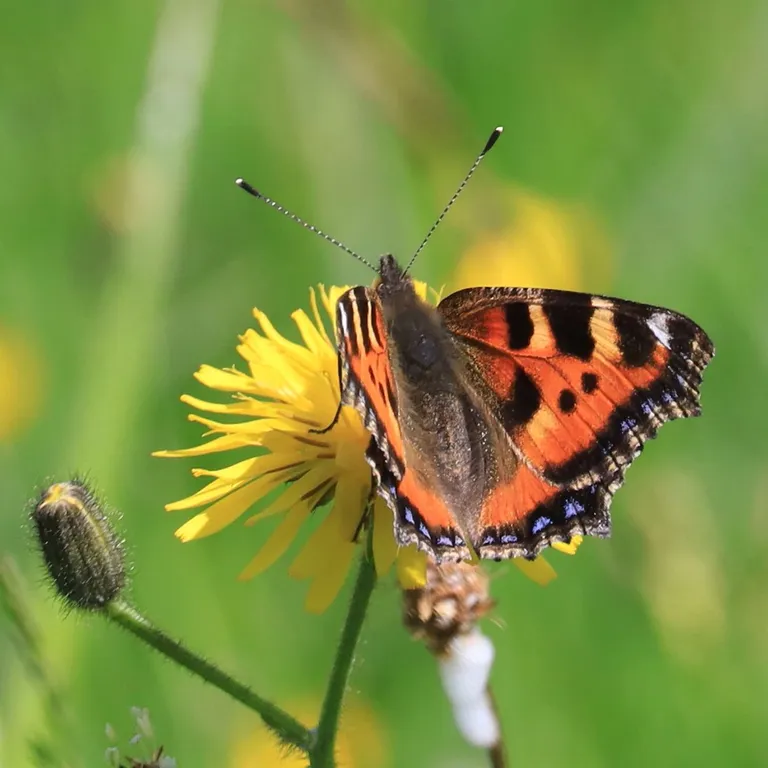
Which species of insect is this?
Aglais urticae
